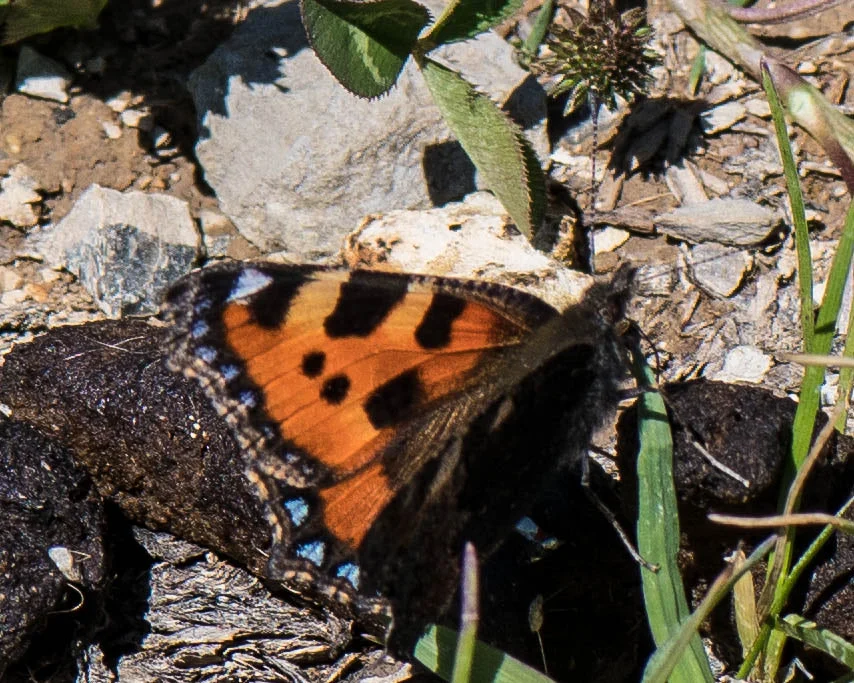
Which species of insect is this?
Aglais urticae
